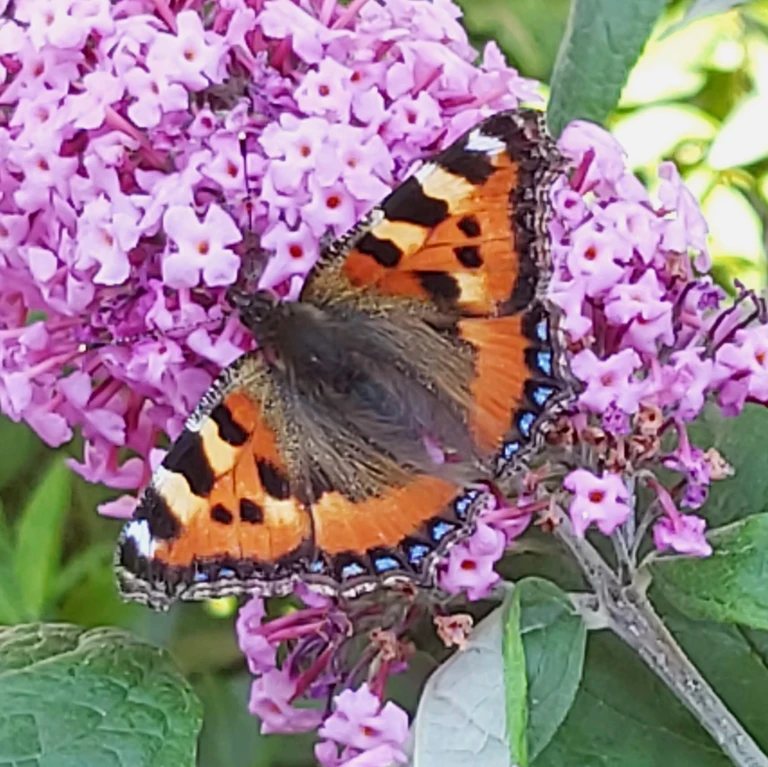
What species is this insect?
Aglais urticae
